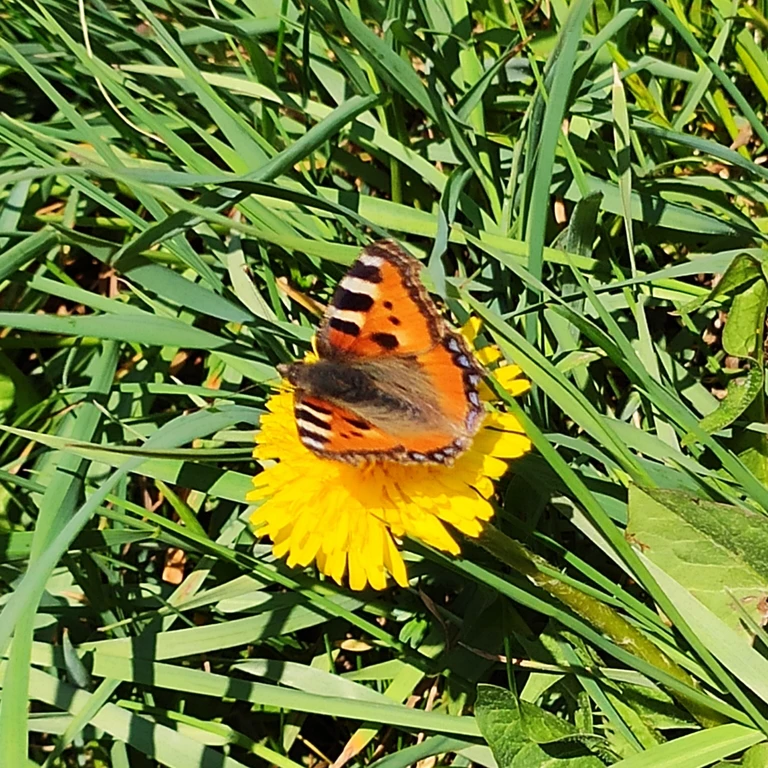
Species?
Aglais urticae
